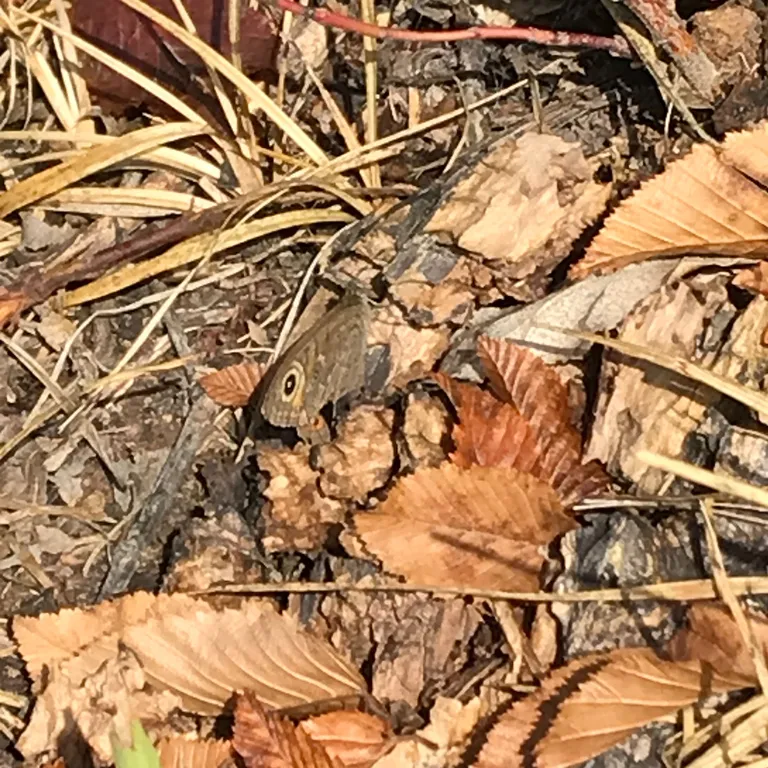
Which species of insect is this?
Lasiommata maera (also Pararge maera)
